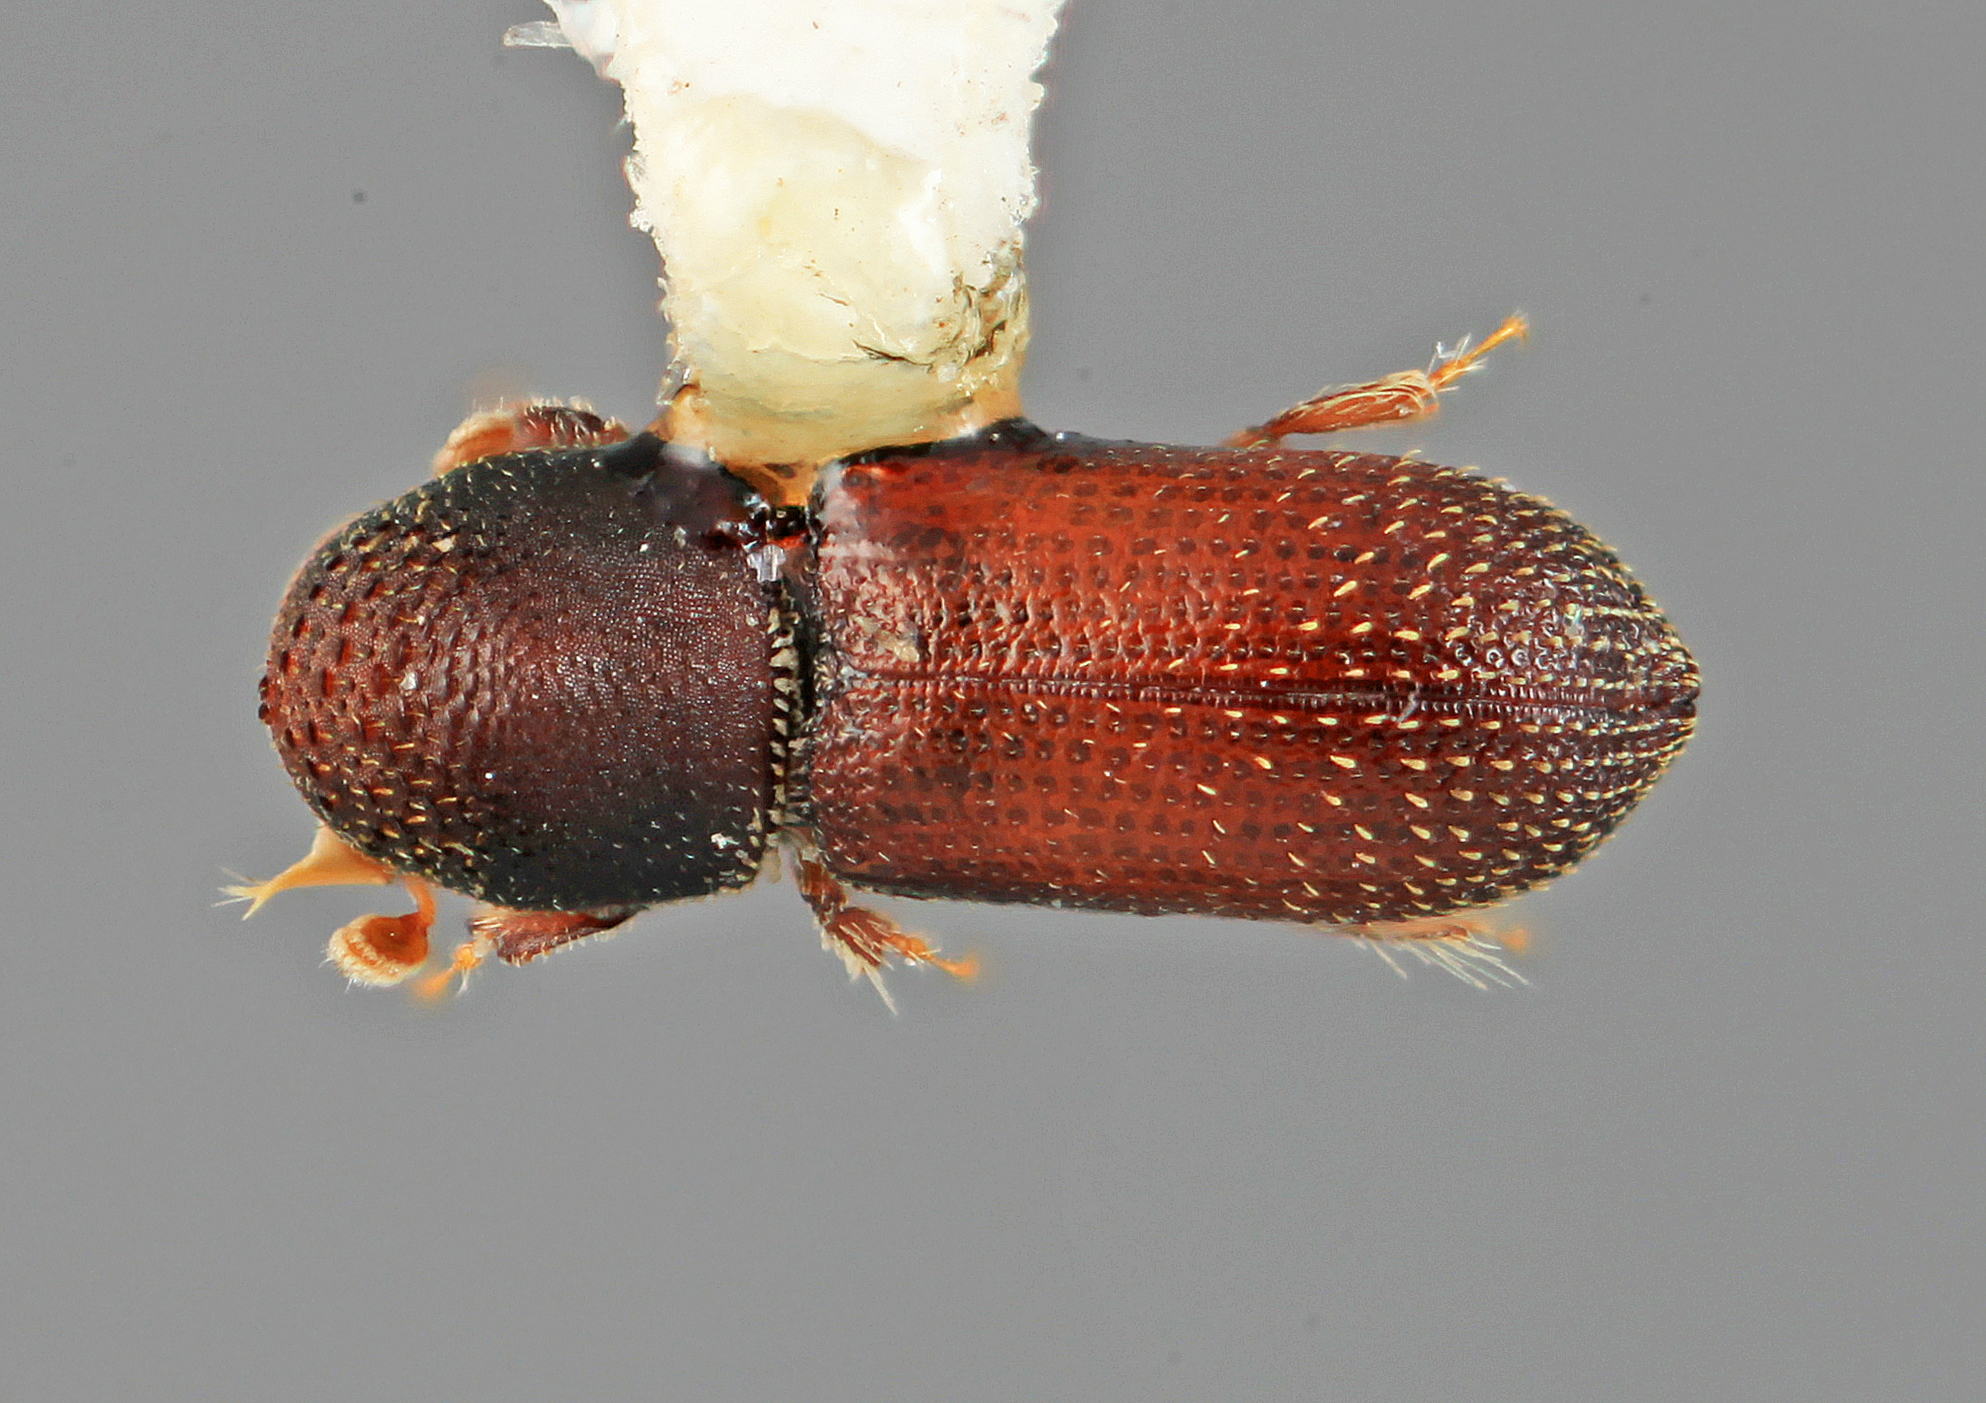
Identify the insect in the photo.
Micracisella monadis
